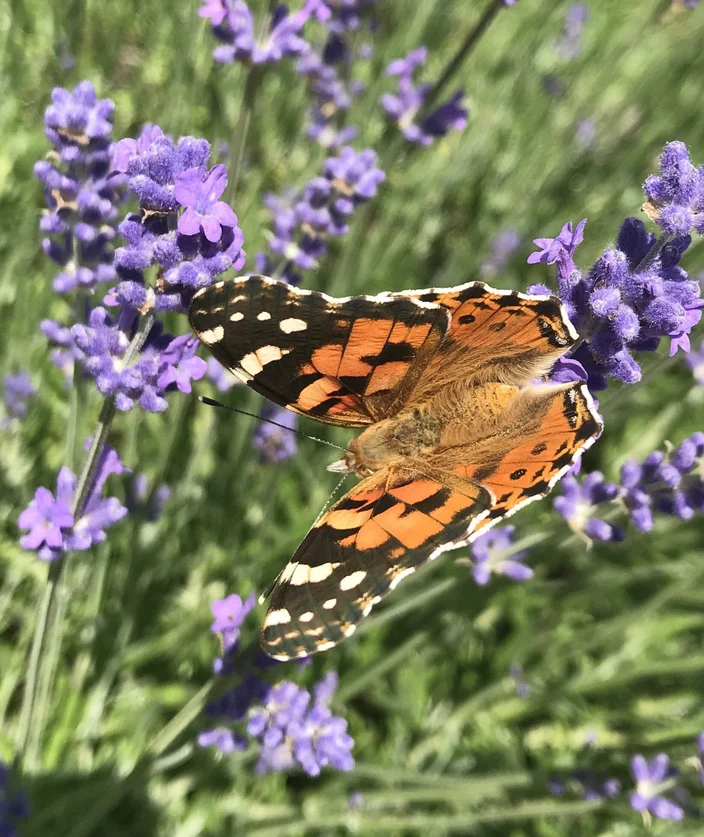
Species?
Vanessa cardui
